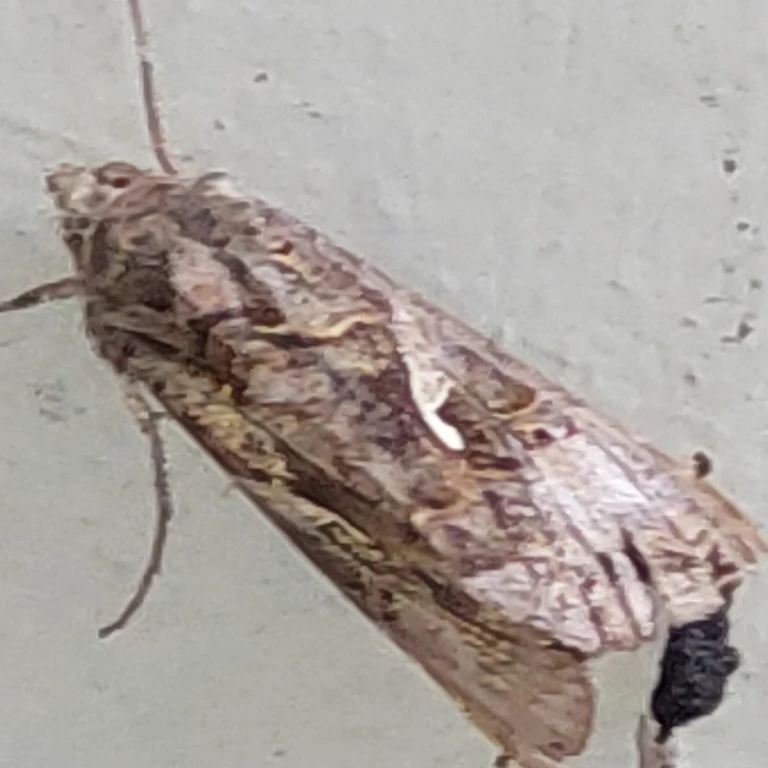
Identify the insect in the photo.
Autographa gamma
